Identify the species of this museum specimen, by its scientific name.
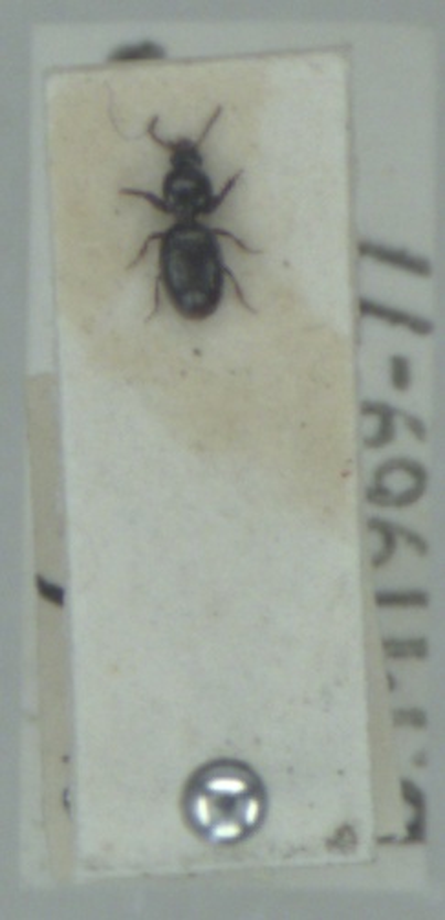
Dyschirius globosus
